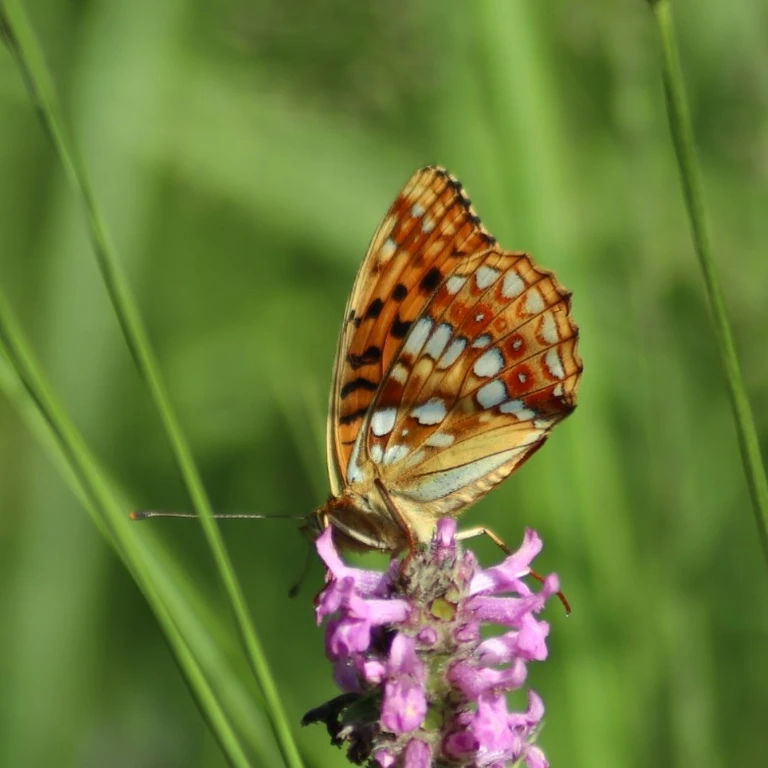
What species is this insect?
Fabriciana adippe
